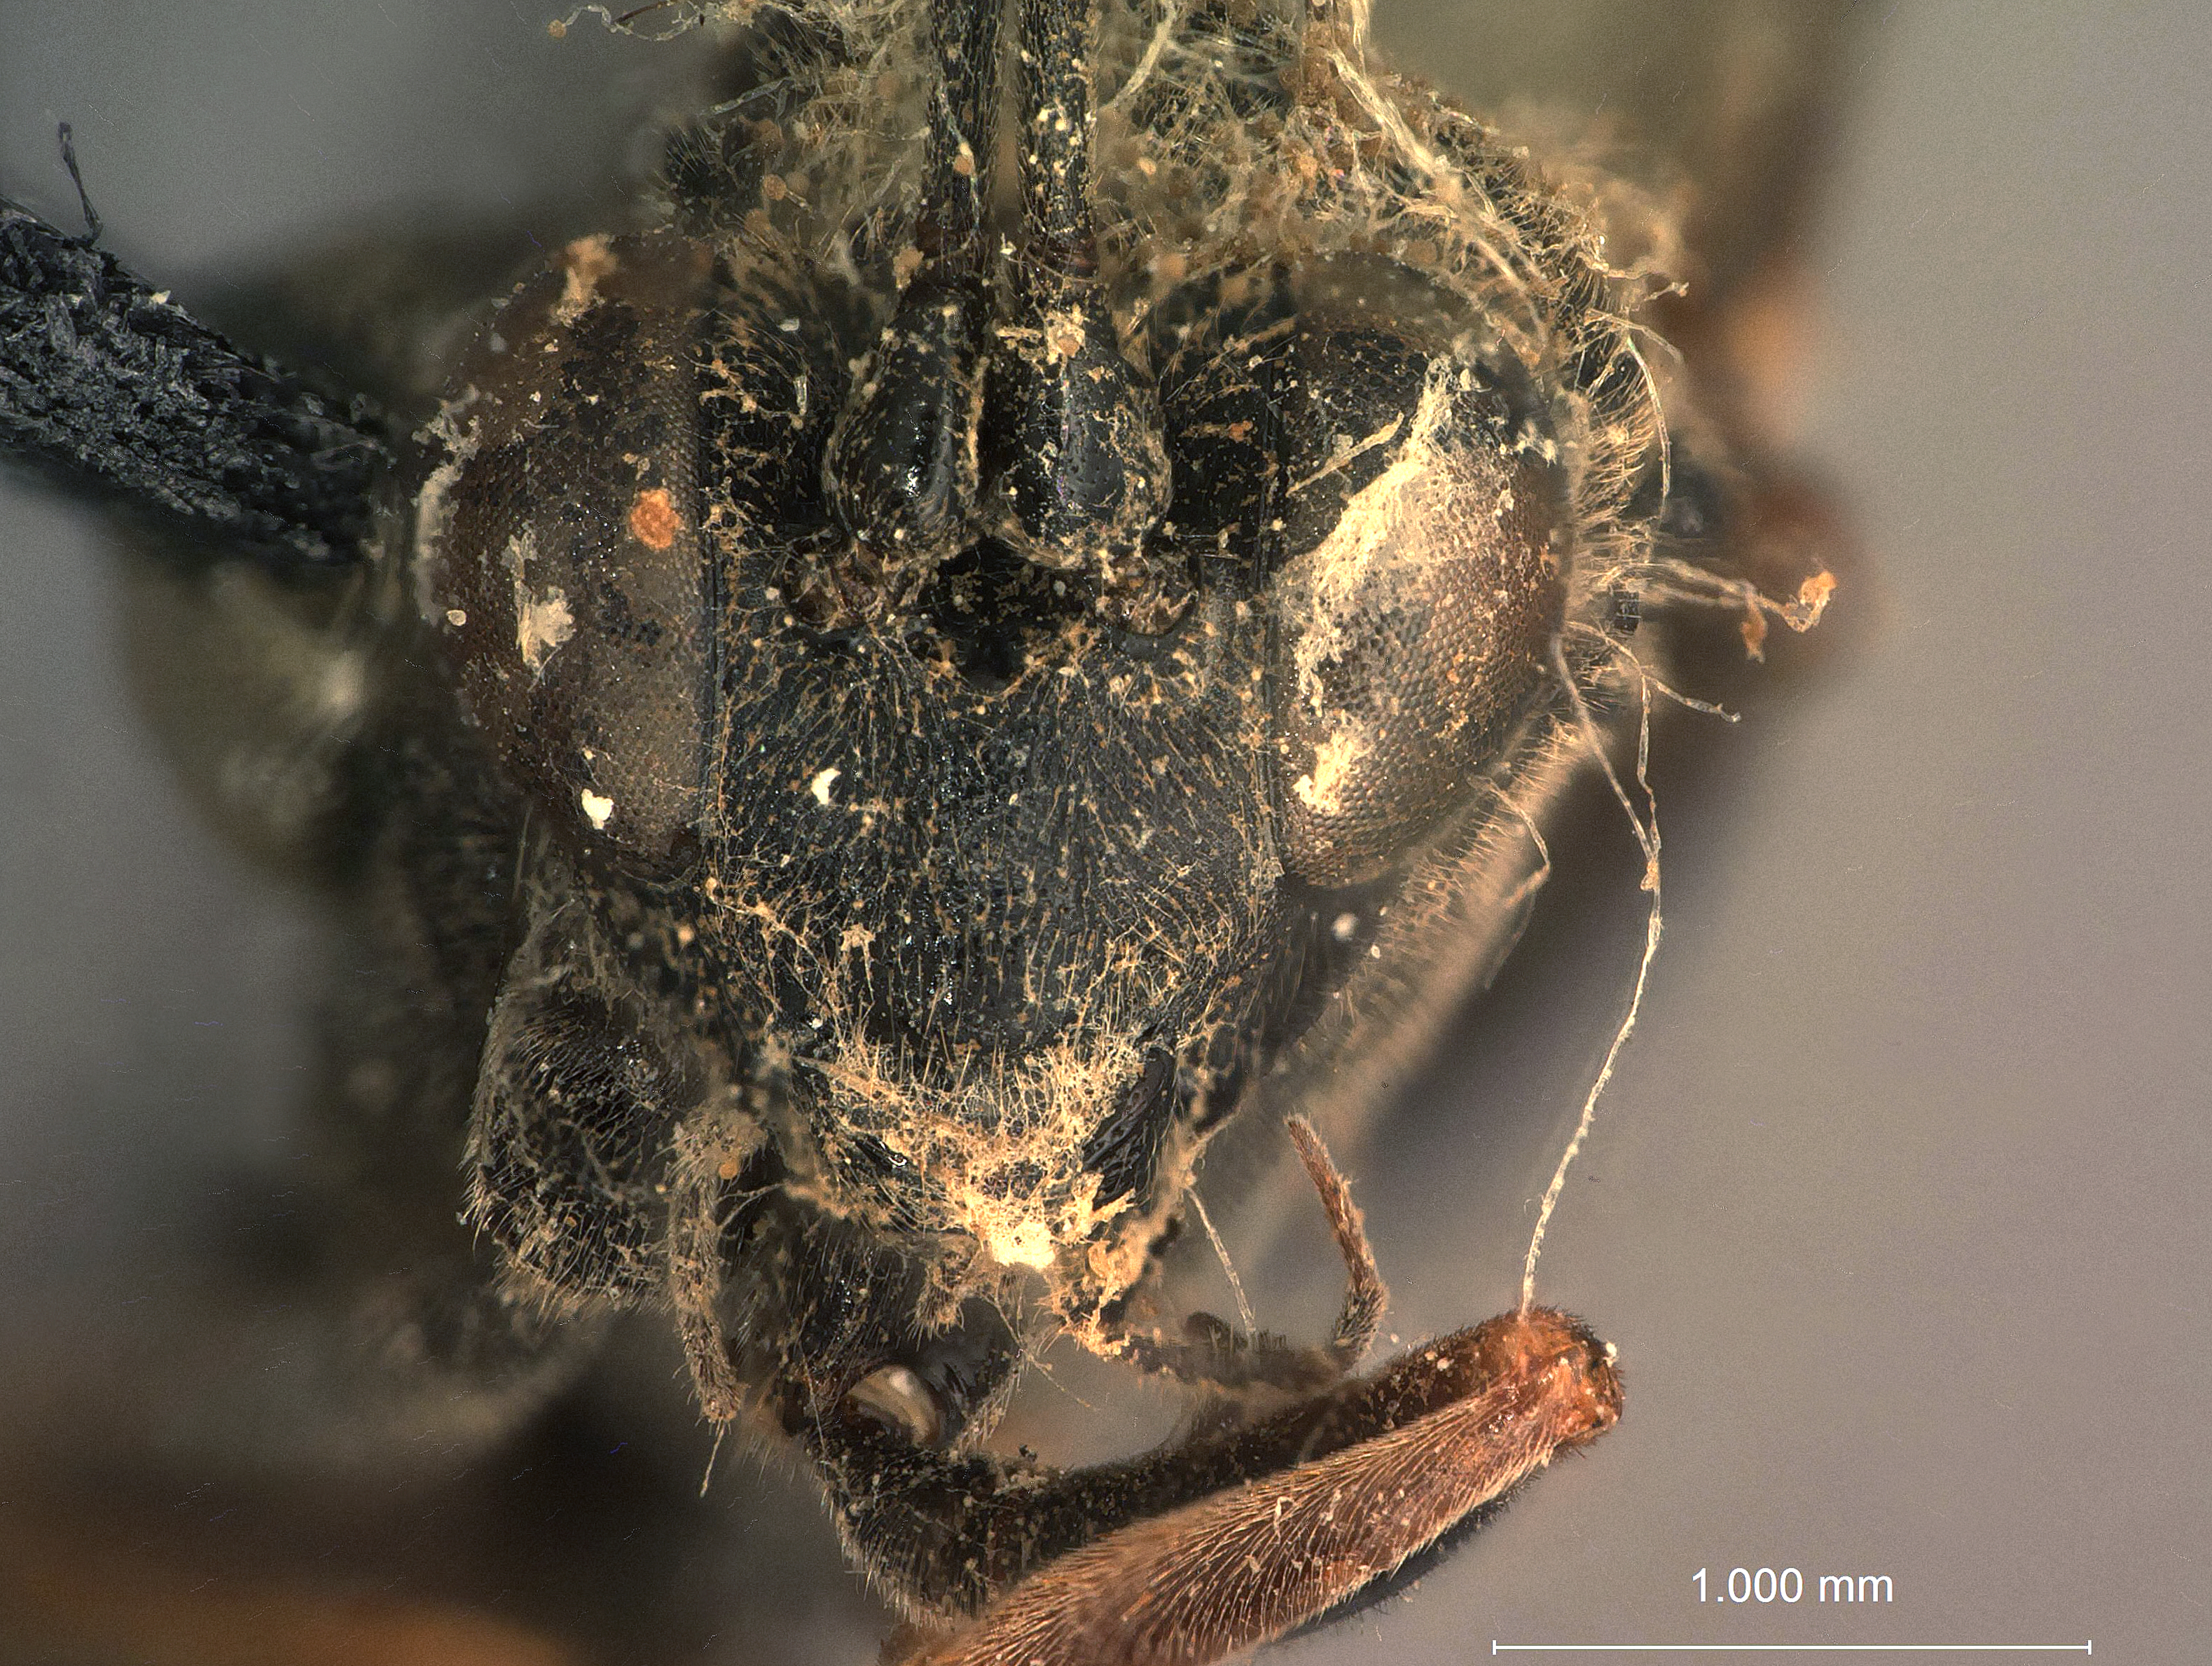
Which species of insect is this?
Cryptus alberti
